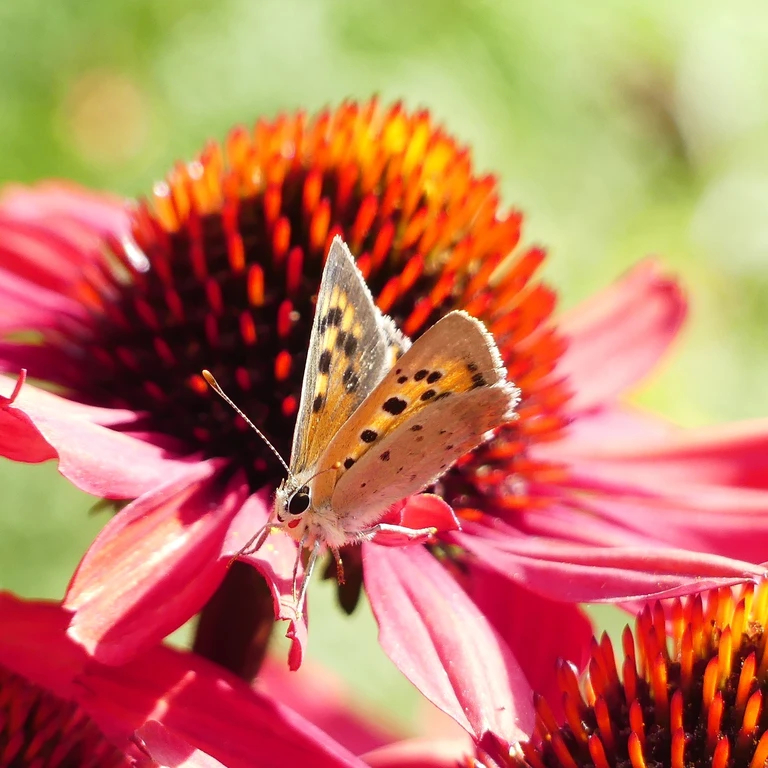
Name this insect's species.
Lycaena phlaeas
